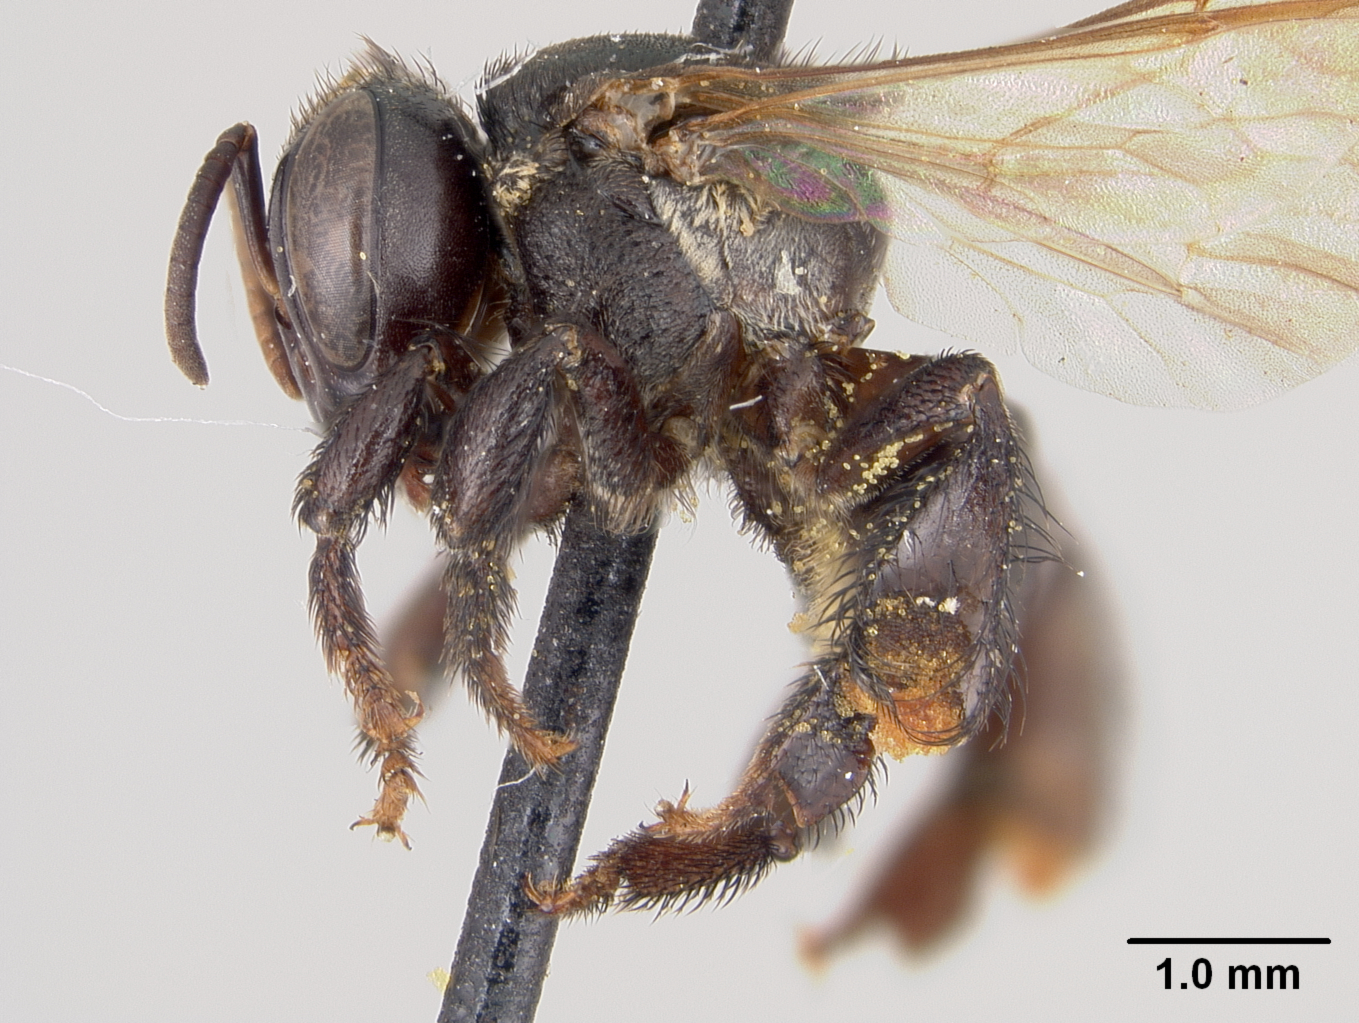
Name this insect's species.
Scaptotrigona michoacanensis
